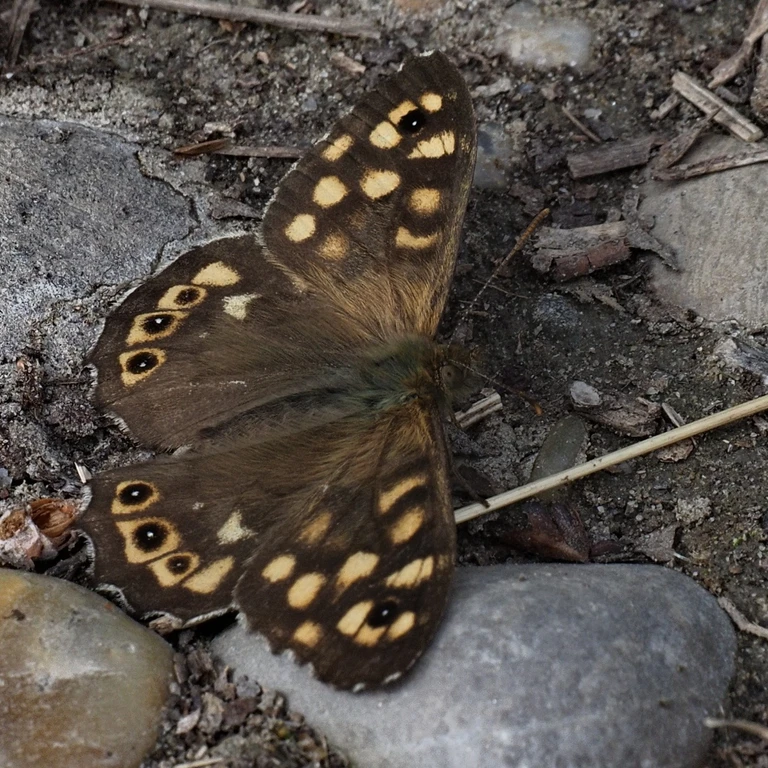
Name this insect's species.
Pararge aegeria
